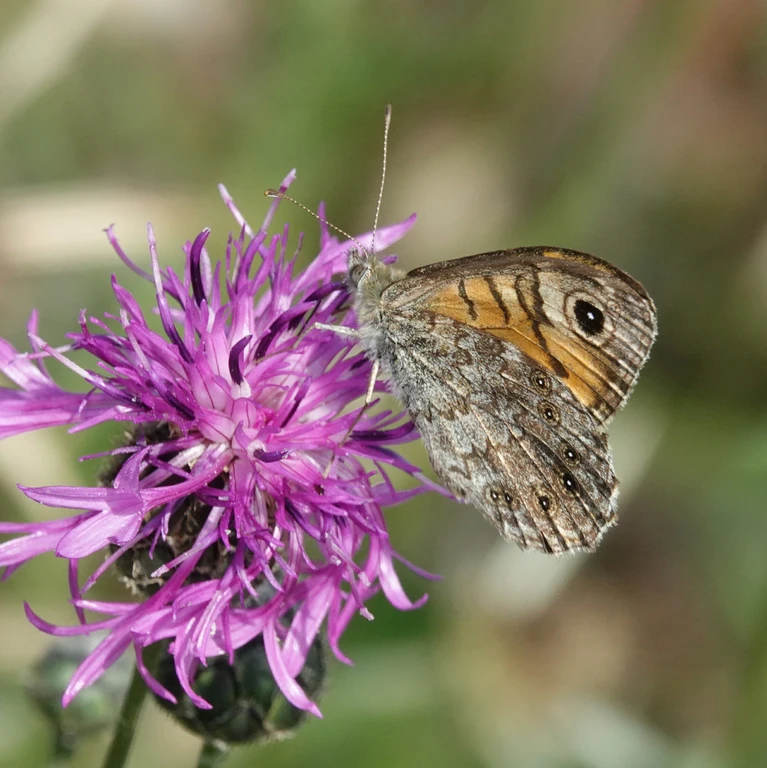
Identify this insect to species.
Lasiommata megera (also Pararge megera)
